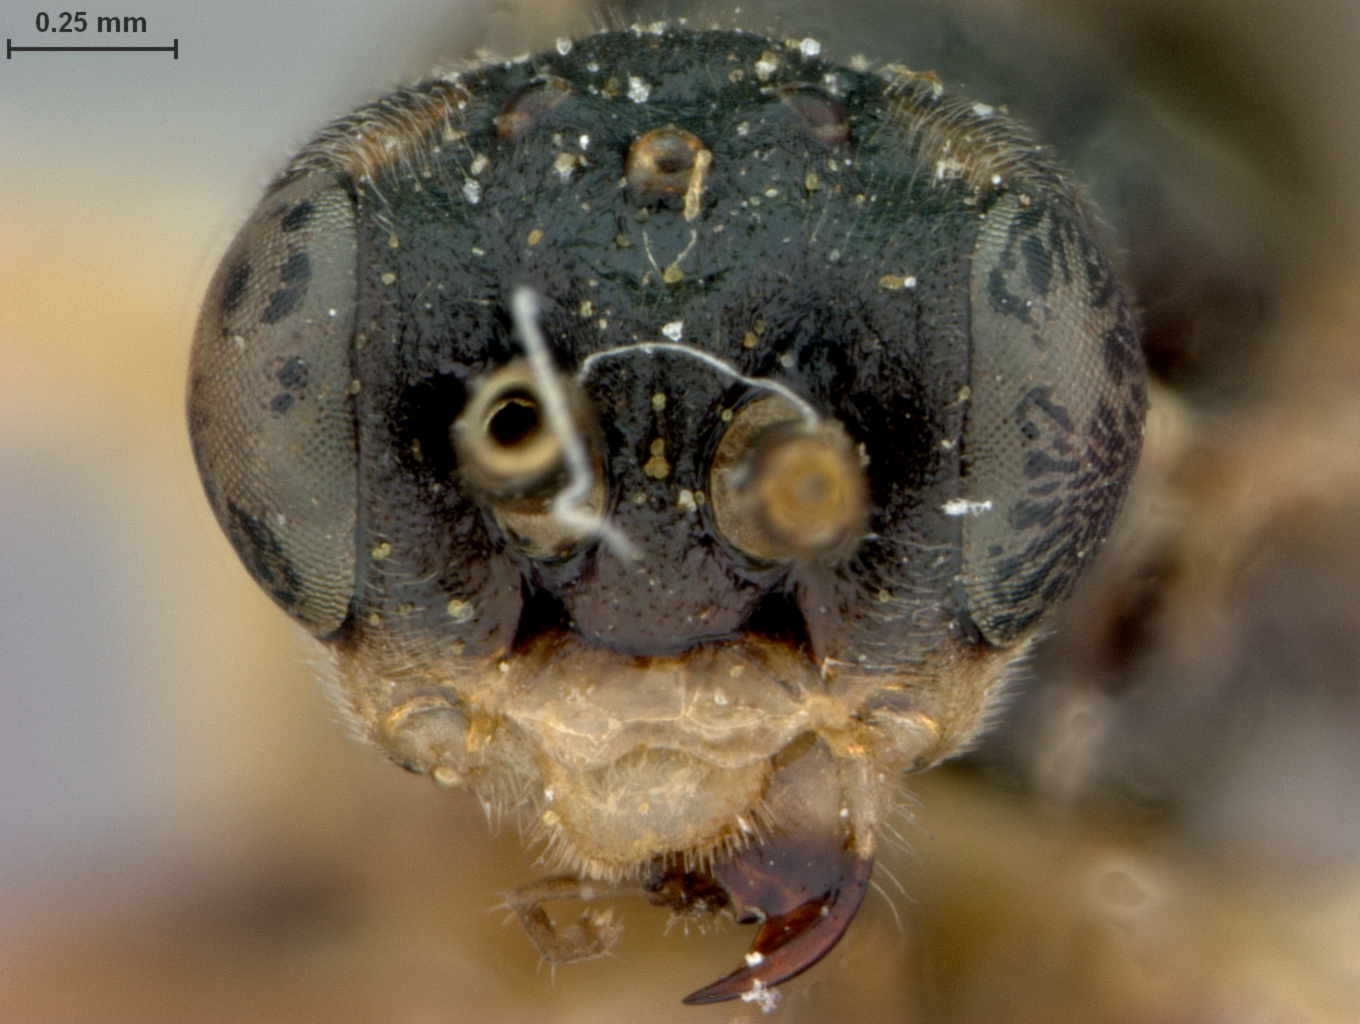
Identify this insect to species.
Amauronematus cooki
